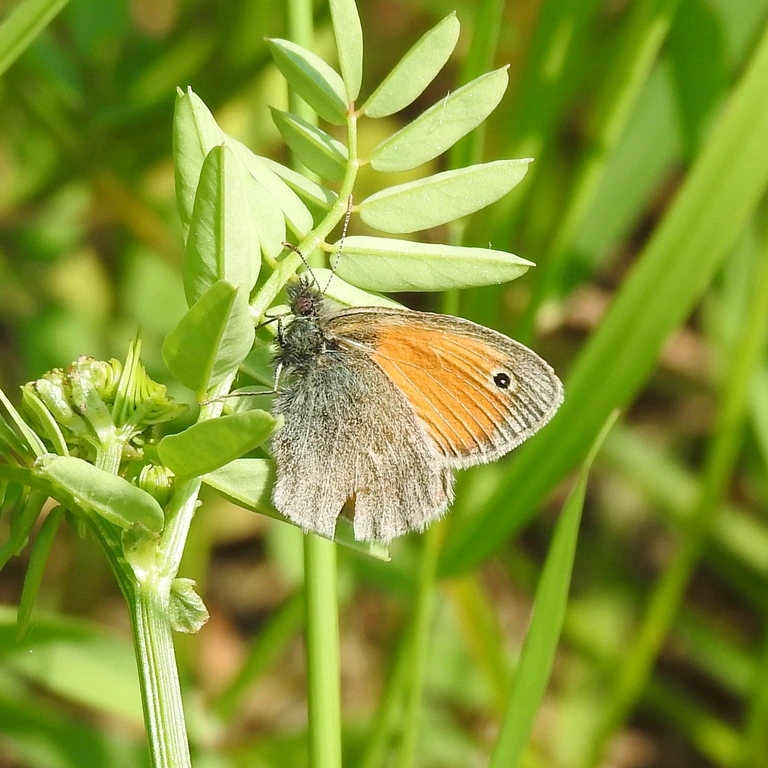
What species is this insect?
Coenonympha pamphilus
